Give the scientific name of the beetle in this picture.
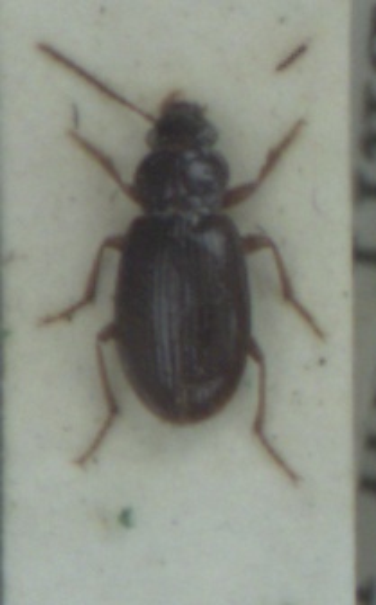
Bradycellus sharpi
